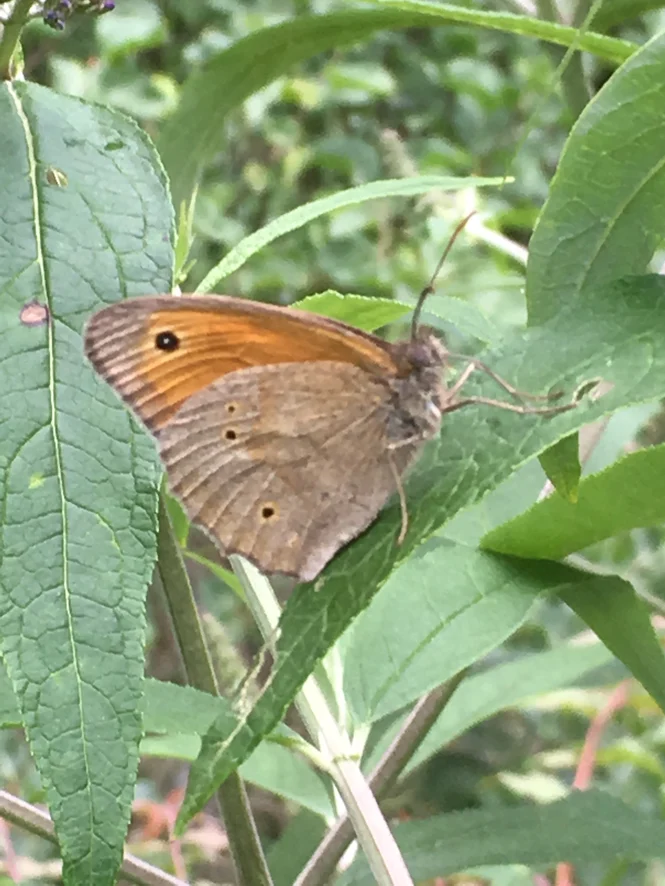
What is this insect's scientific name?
Maniola jurtina
